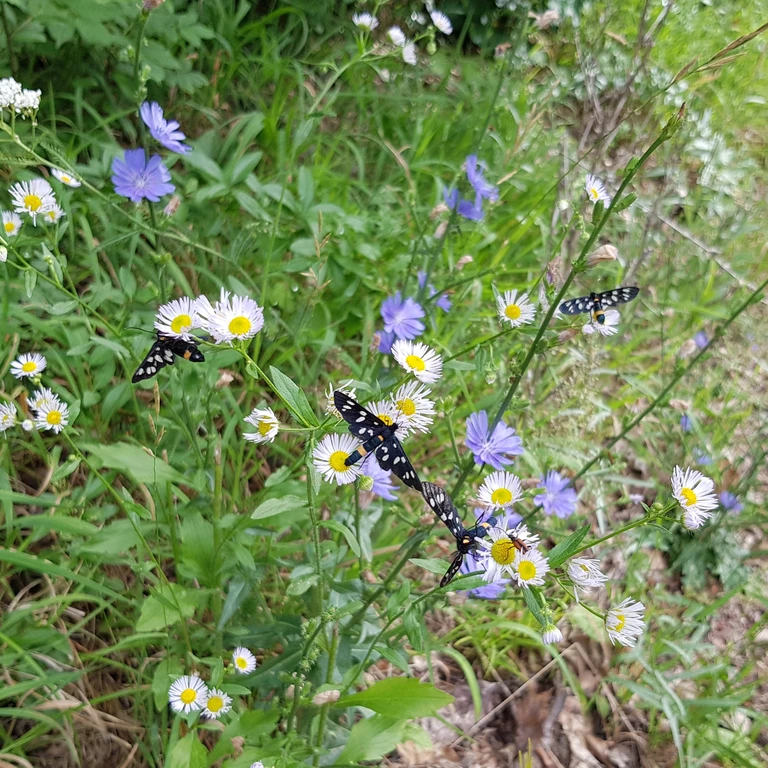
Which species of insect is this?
Amata phegea
